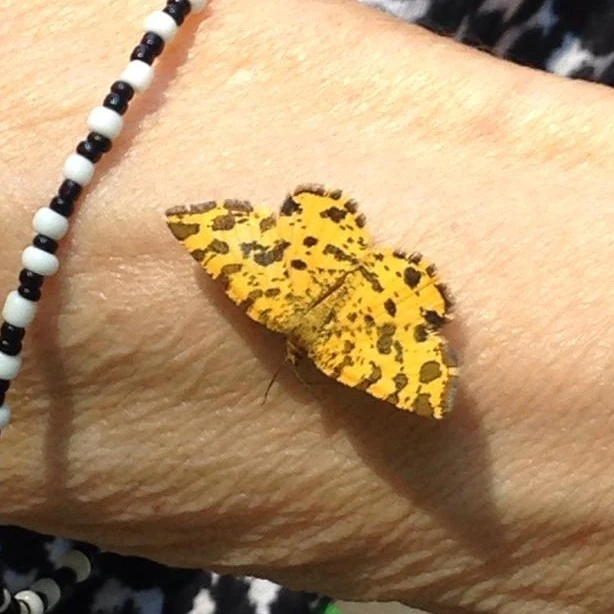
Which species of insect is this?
Pseudopanthera macularia
